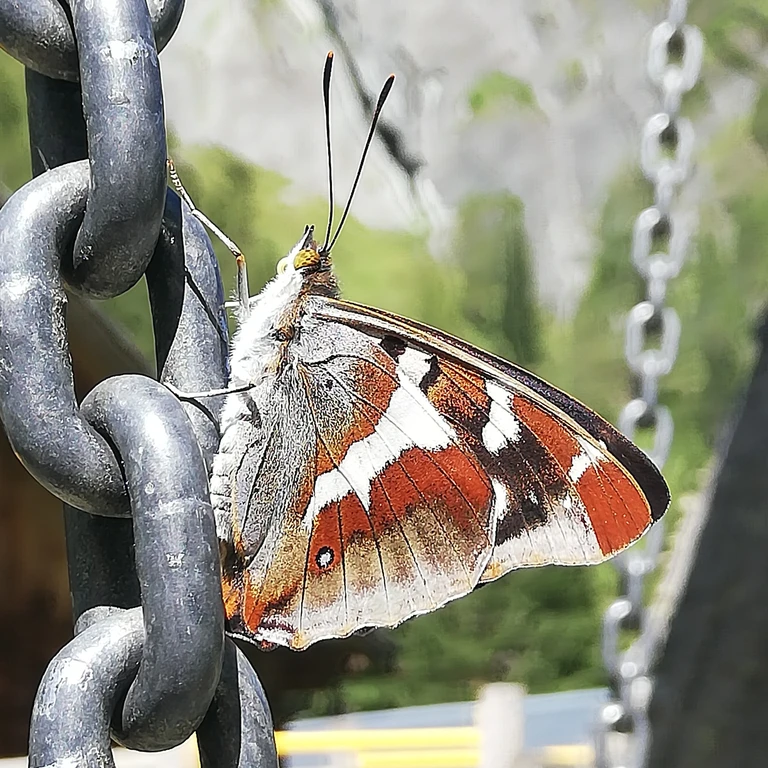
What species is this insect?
Apatura iris
